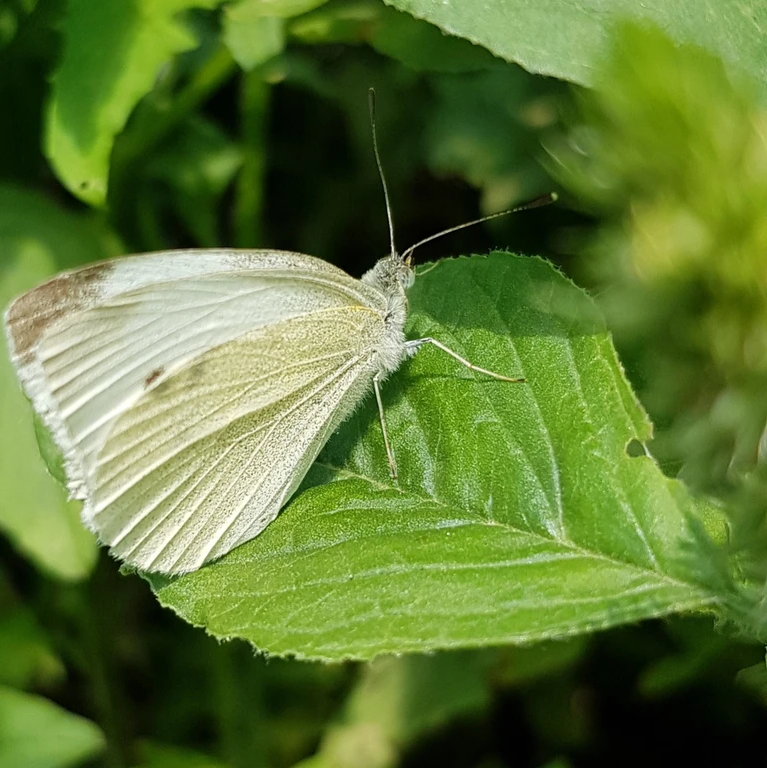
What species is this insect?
Pieris rapae
